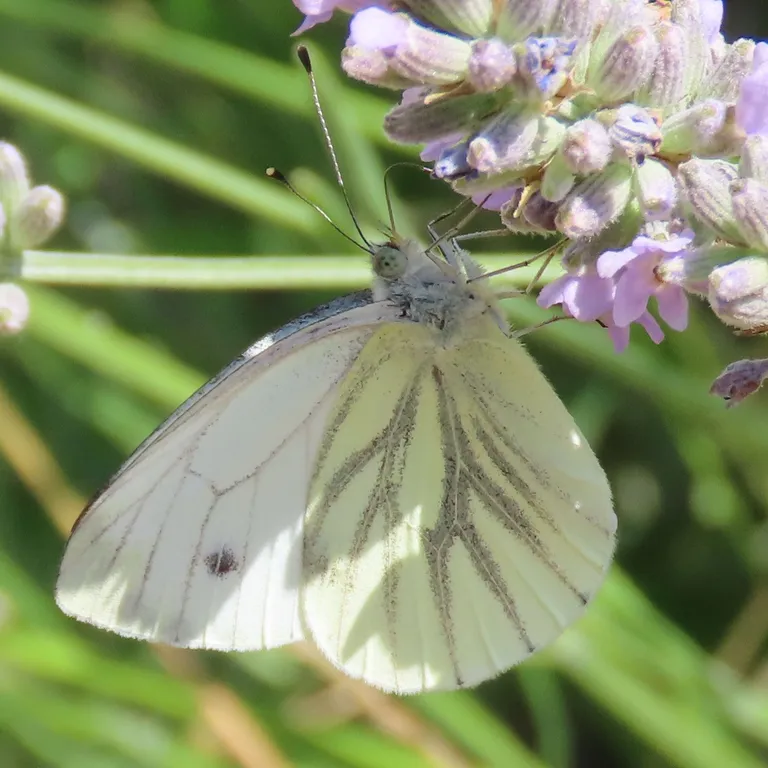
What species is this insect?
Pieris napi
